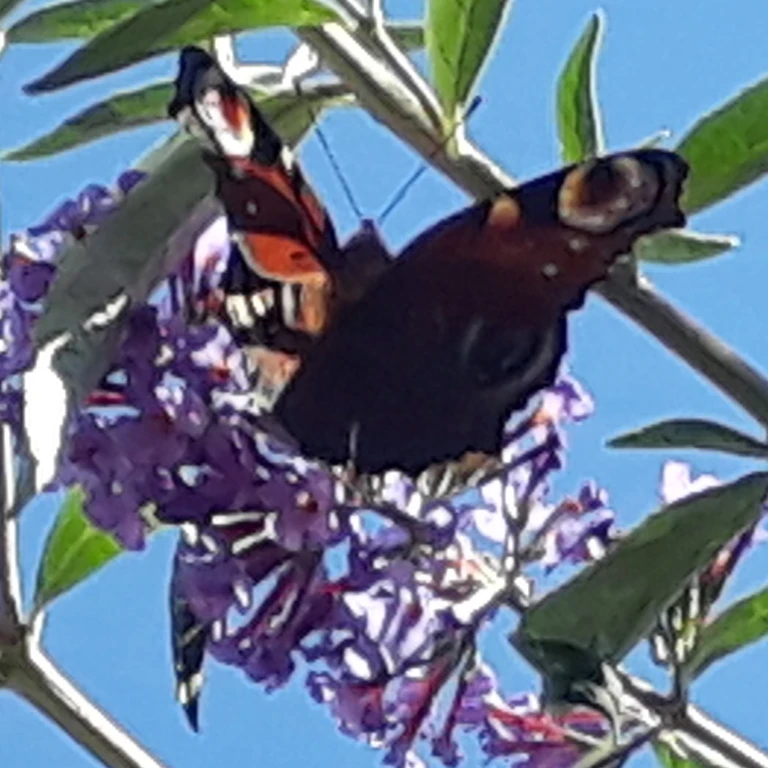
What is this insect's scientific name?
Aglais io
